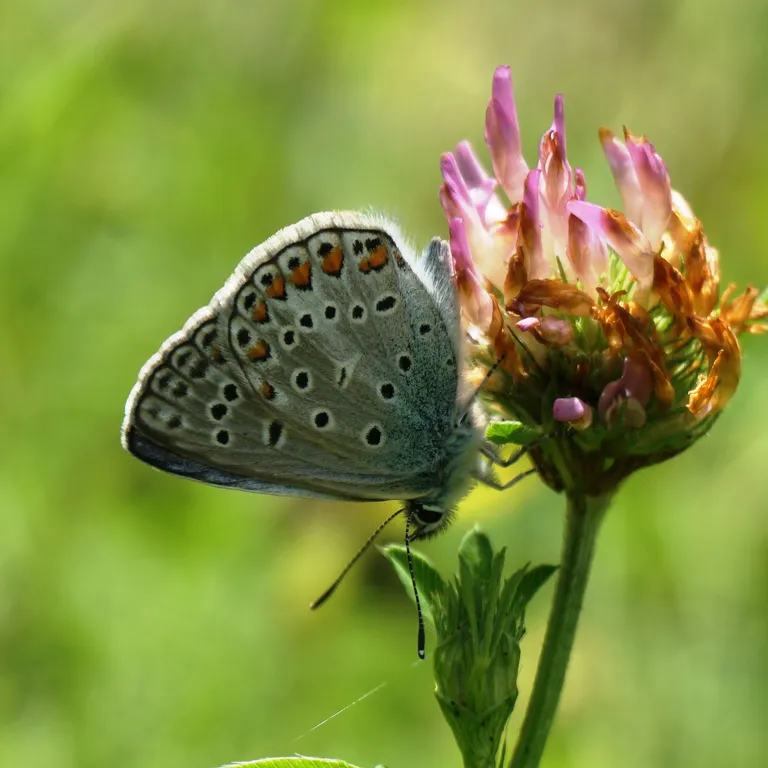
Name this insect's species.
Polyommatus icarus
